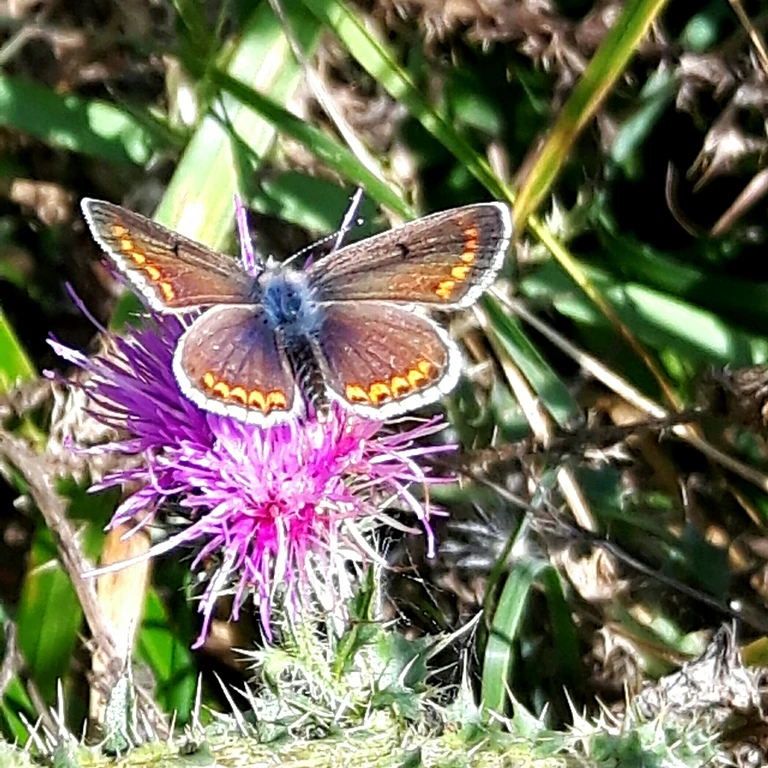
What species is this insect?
Aricia agestis/artaxerxes
